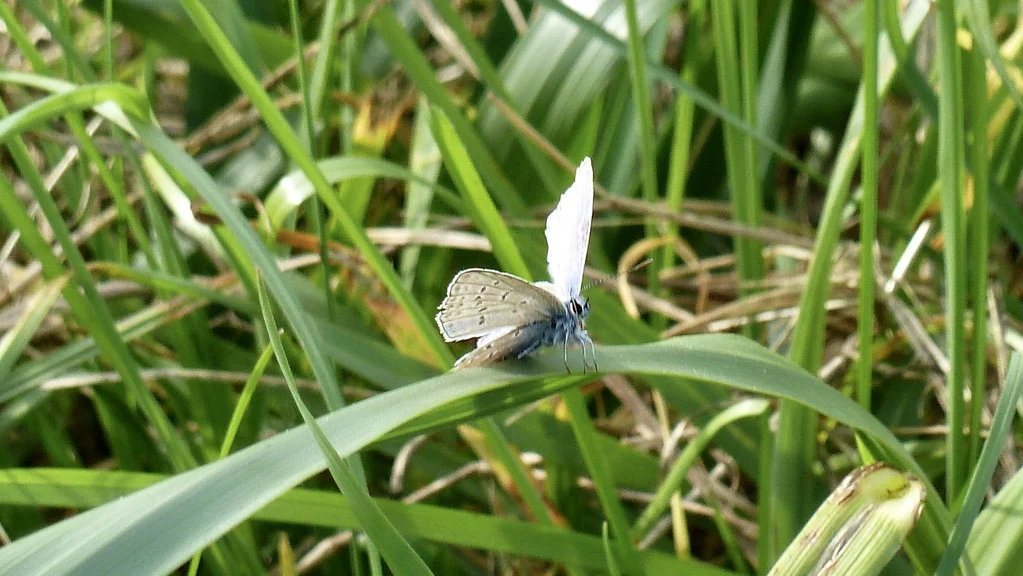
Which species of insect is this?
Polyommatus icarus
